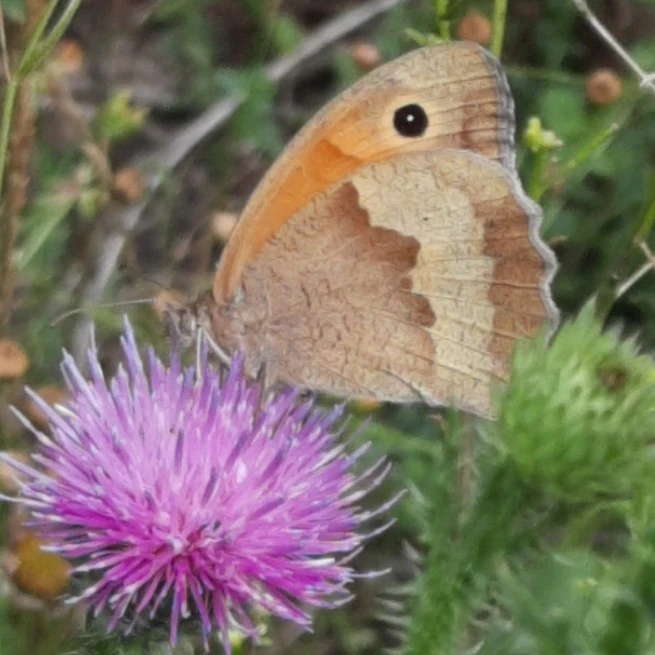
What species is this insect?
Maniola jurtina
